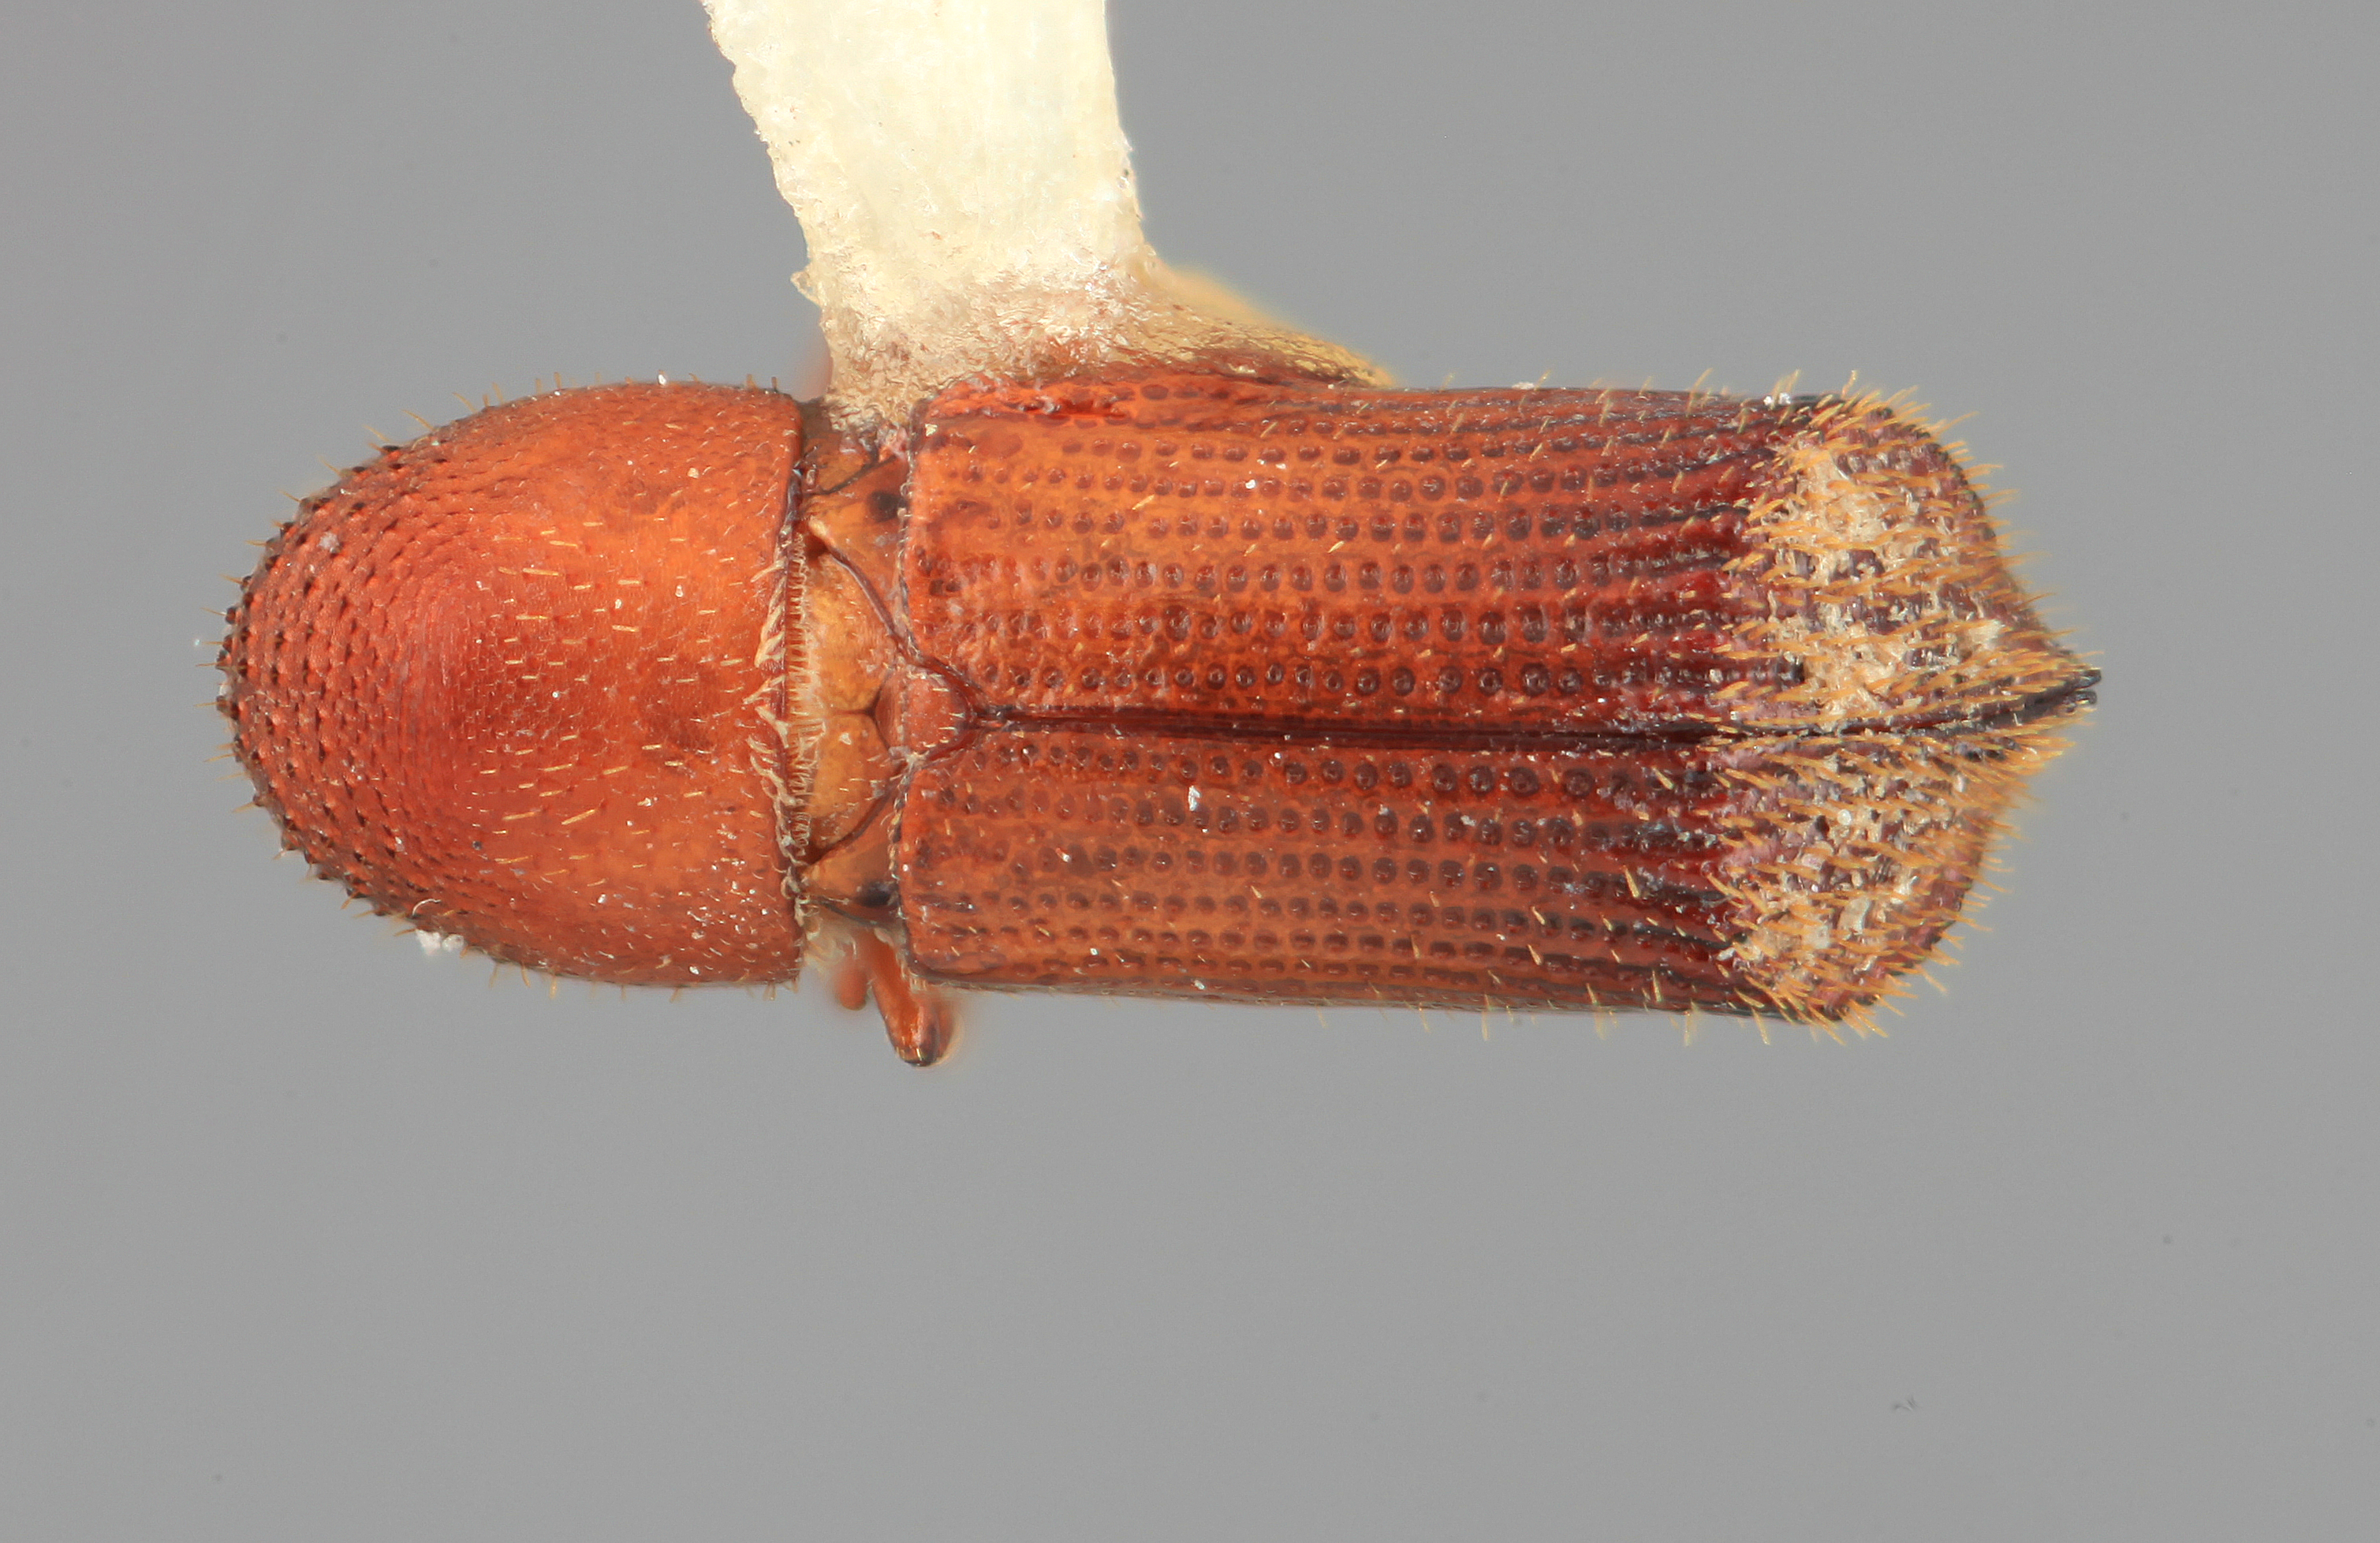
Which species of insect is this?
Hylocurus declivis
